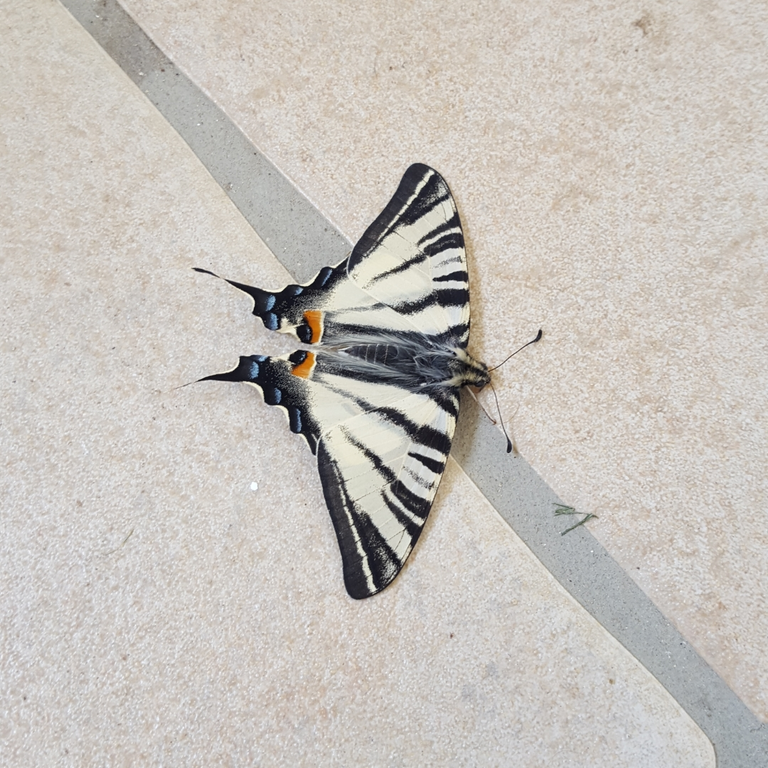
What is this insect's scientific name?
Iphiclides podalirius
